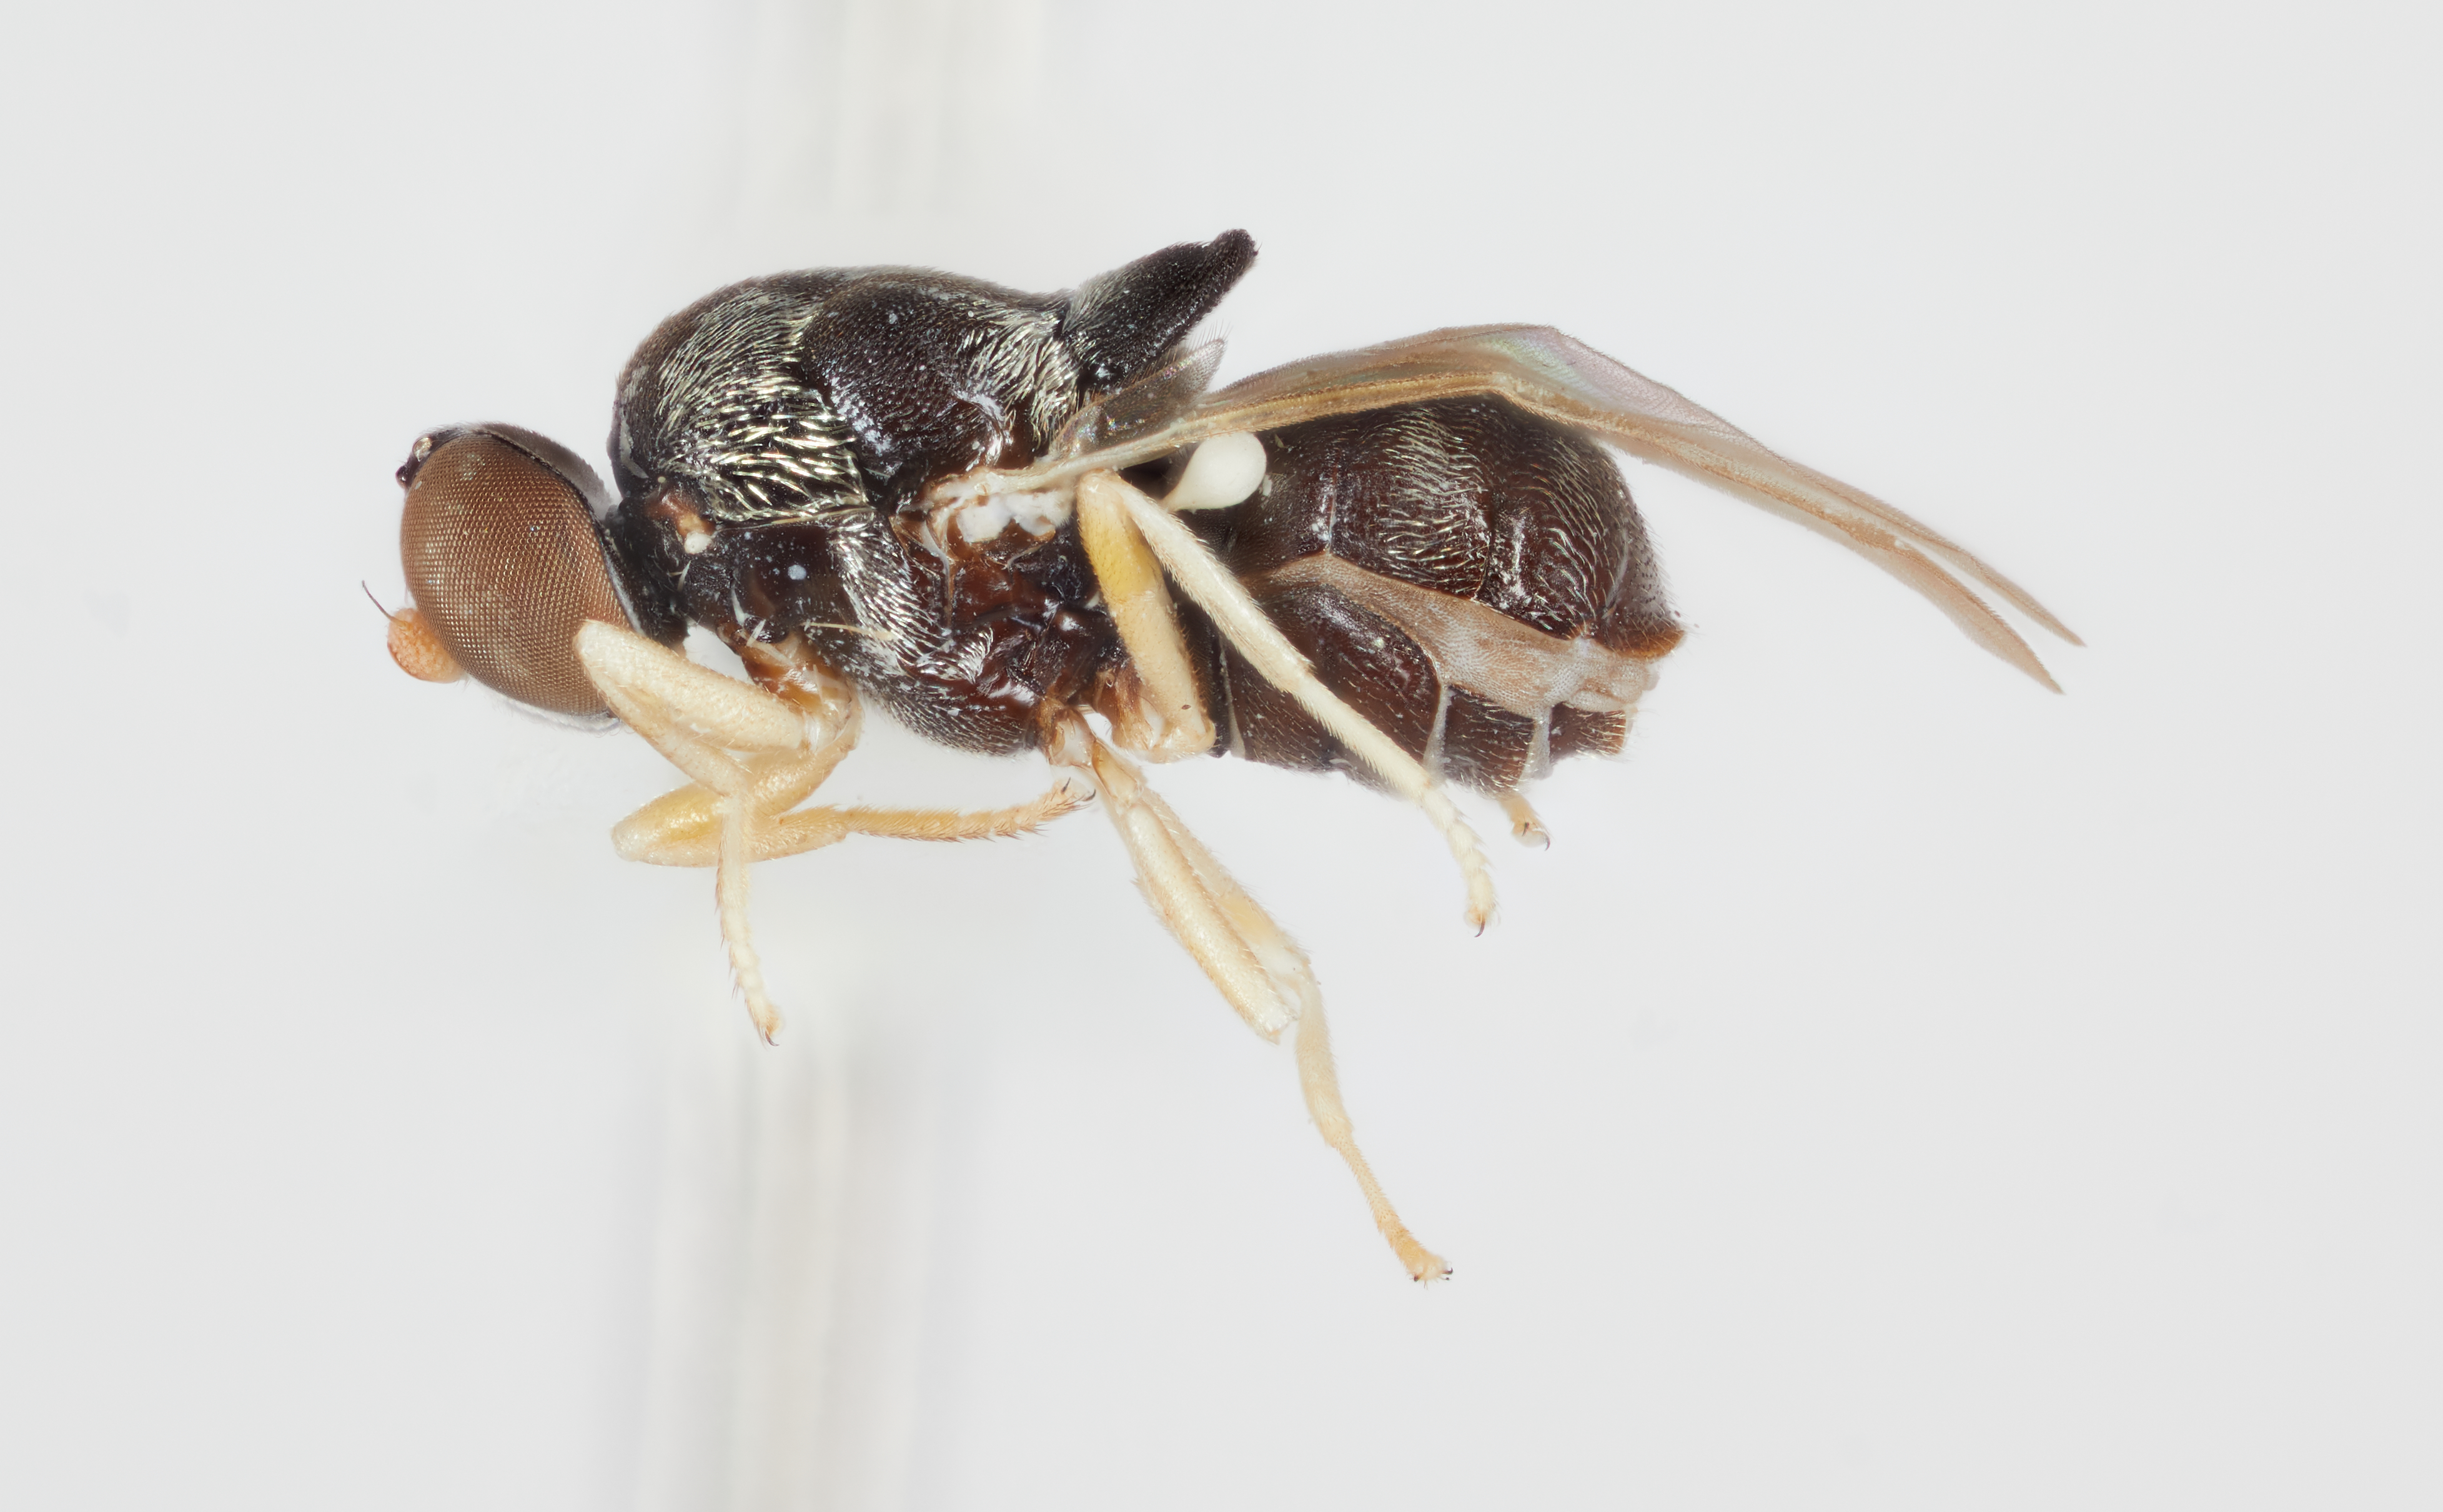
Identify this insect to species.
Brachyodina caymanensis
